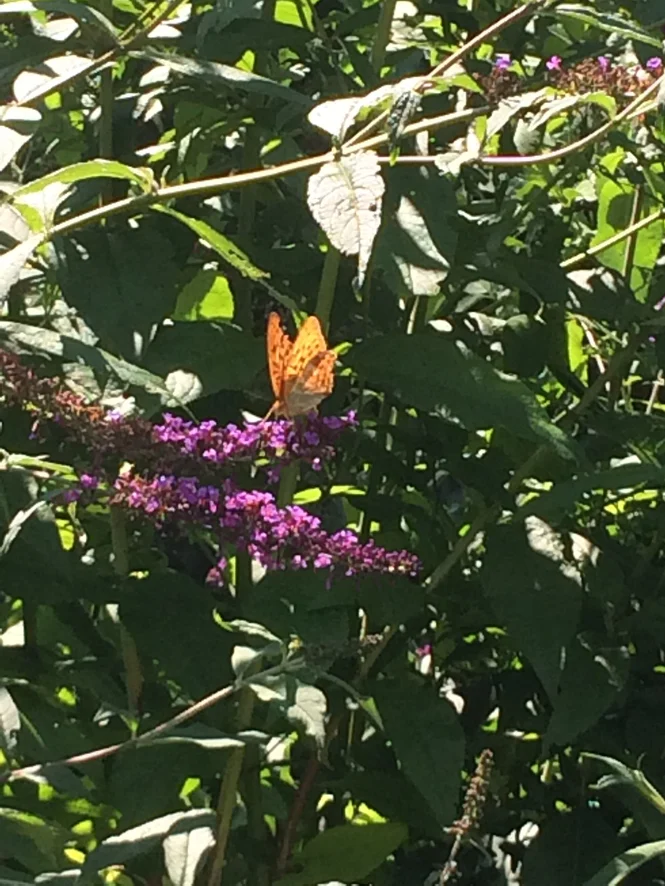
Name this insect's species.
Argynnis paphia
